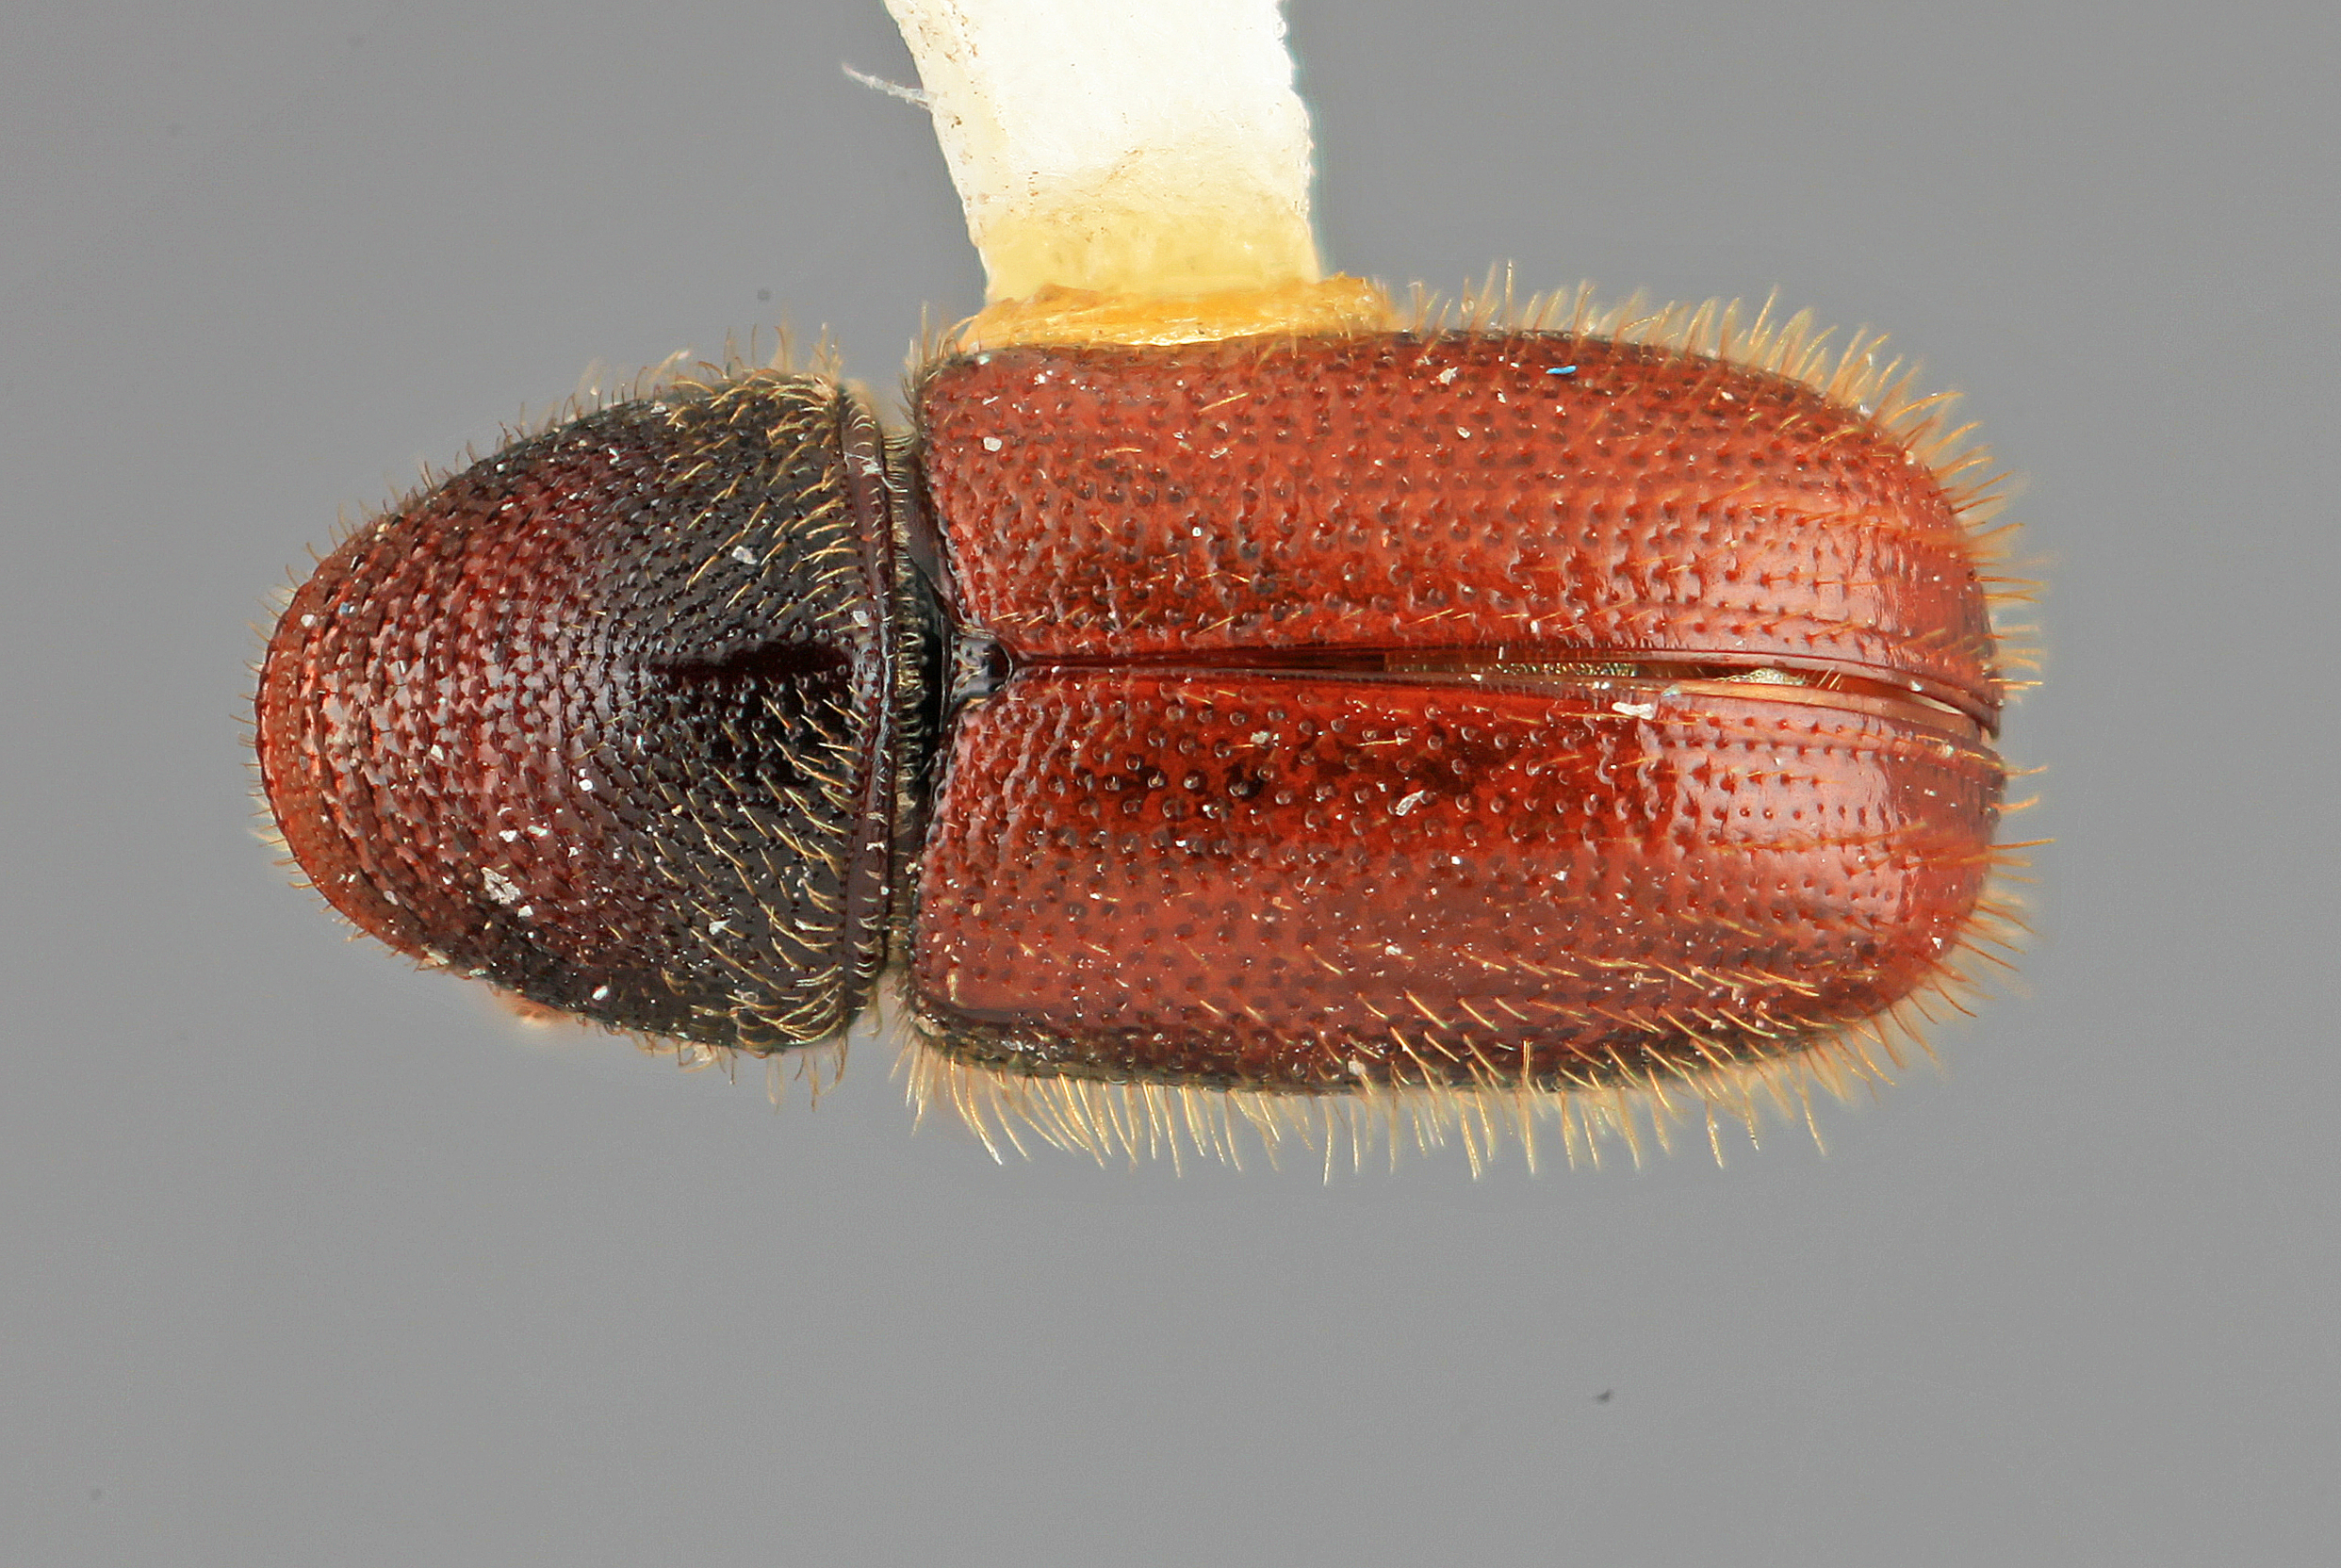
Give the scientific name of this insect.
Pityophthorus islasi
